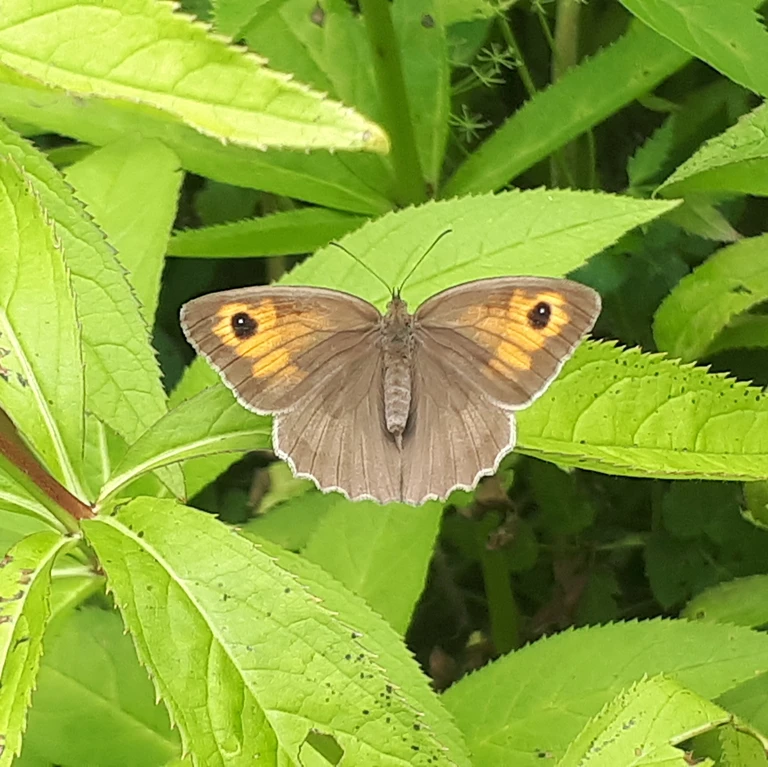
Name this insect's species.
Maniola jurtina
